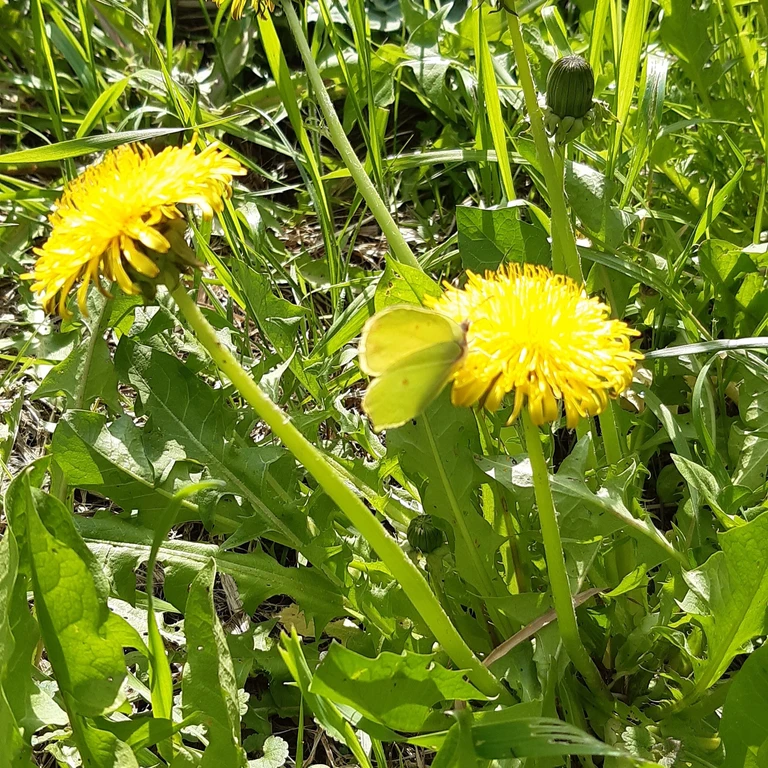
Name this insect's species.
Gonepteryx rhamni
